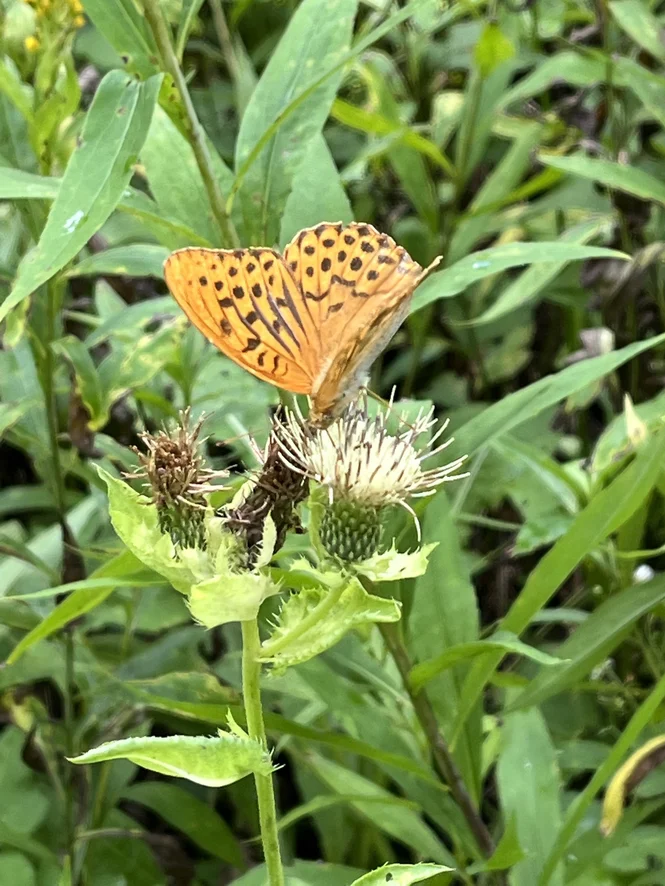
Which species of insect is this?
Argynnis paphia
